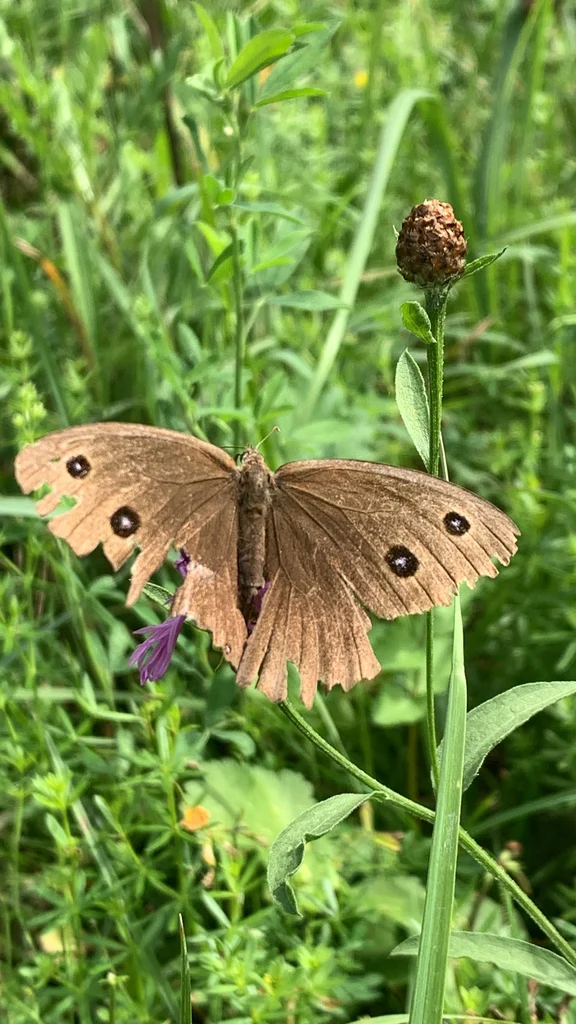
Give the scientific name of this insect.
Minois dryas
